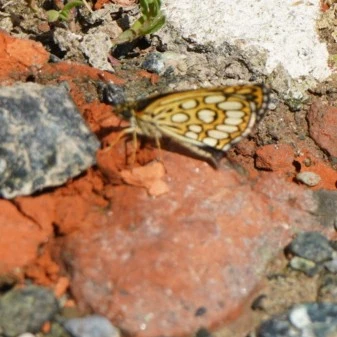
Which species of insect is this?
Heteropterus morpheus
